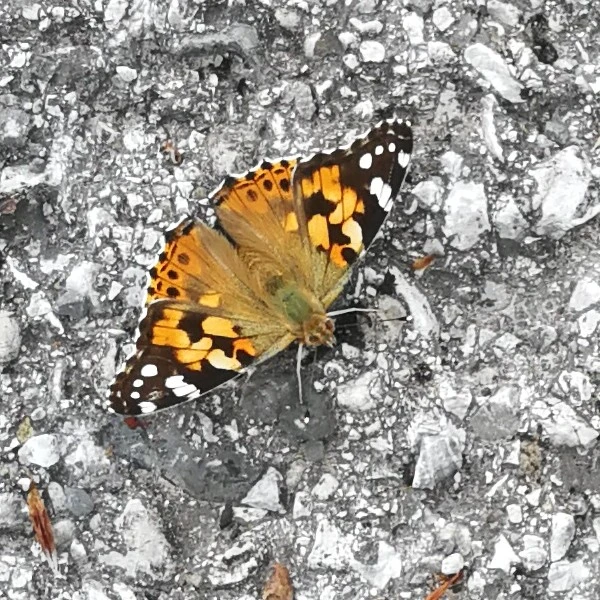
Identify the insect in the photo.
Vanessa cardui
